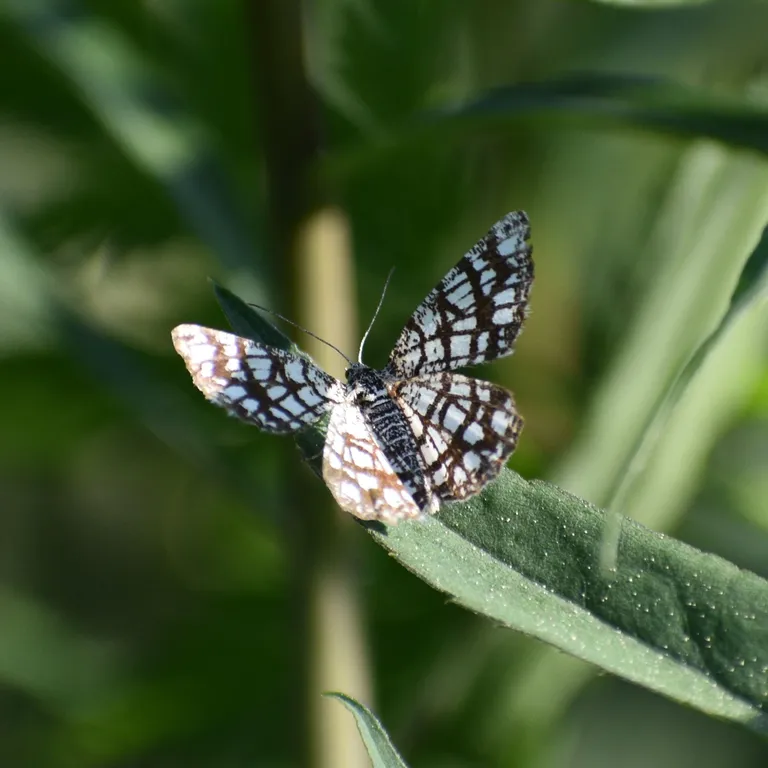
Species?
Chiasmia clathrata
